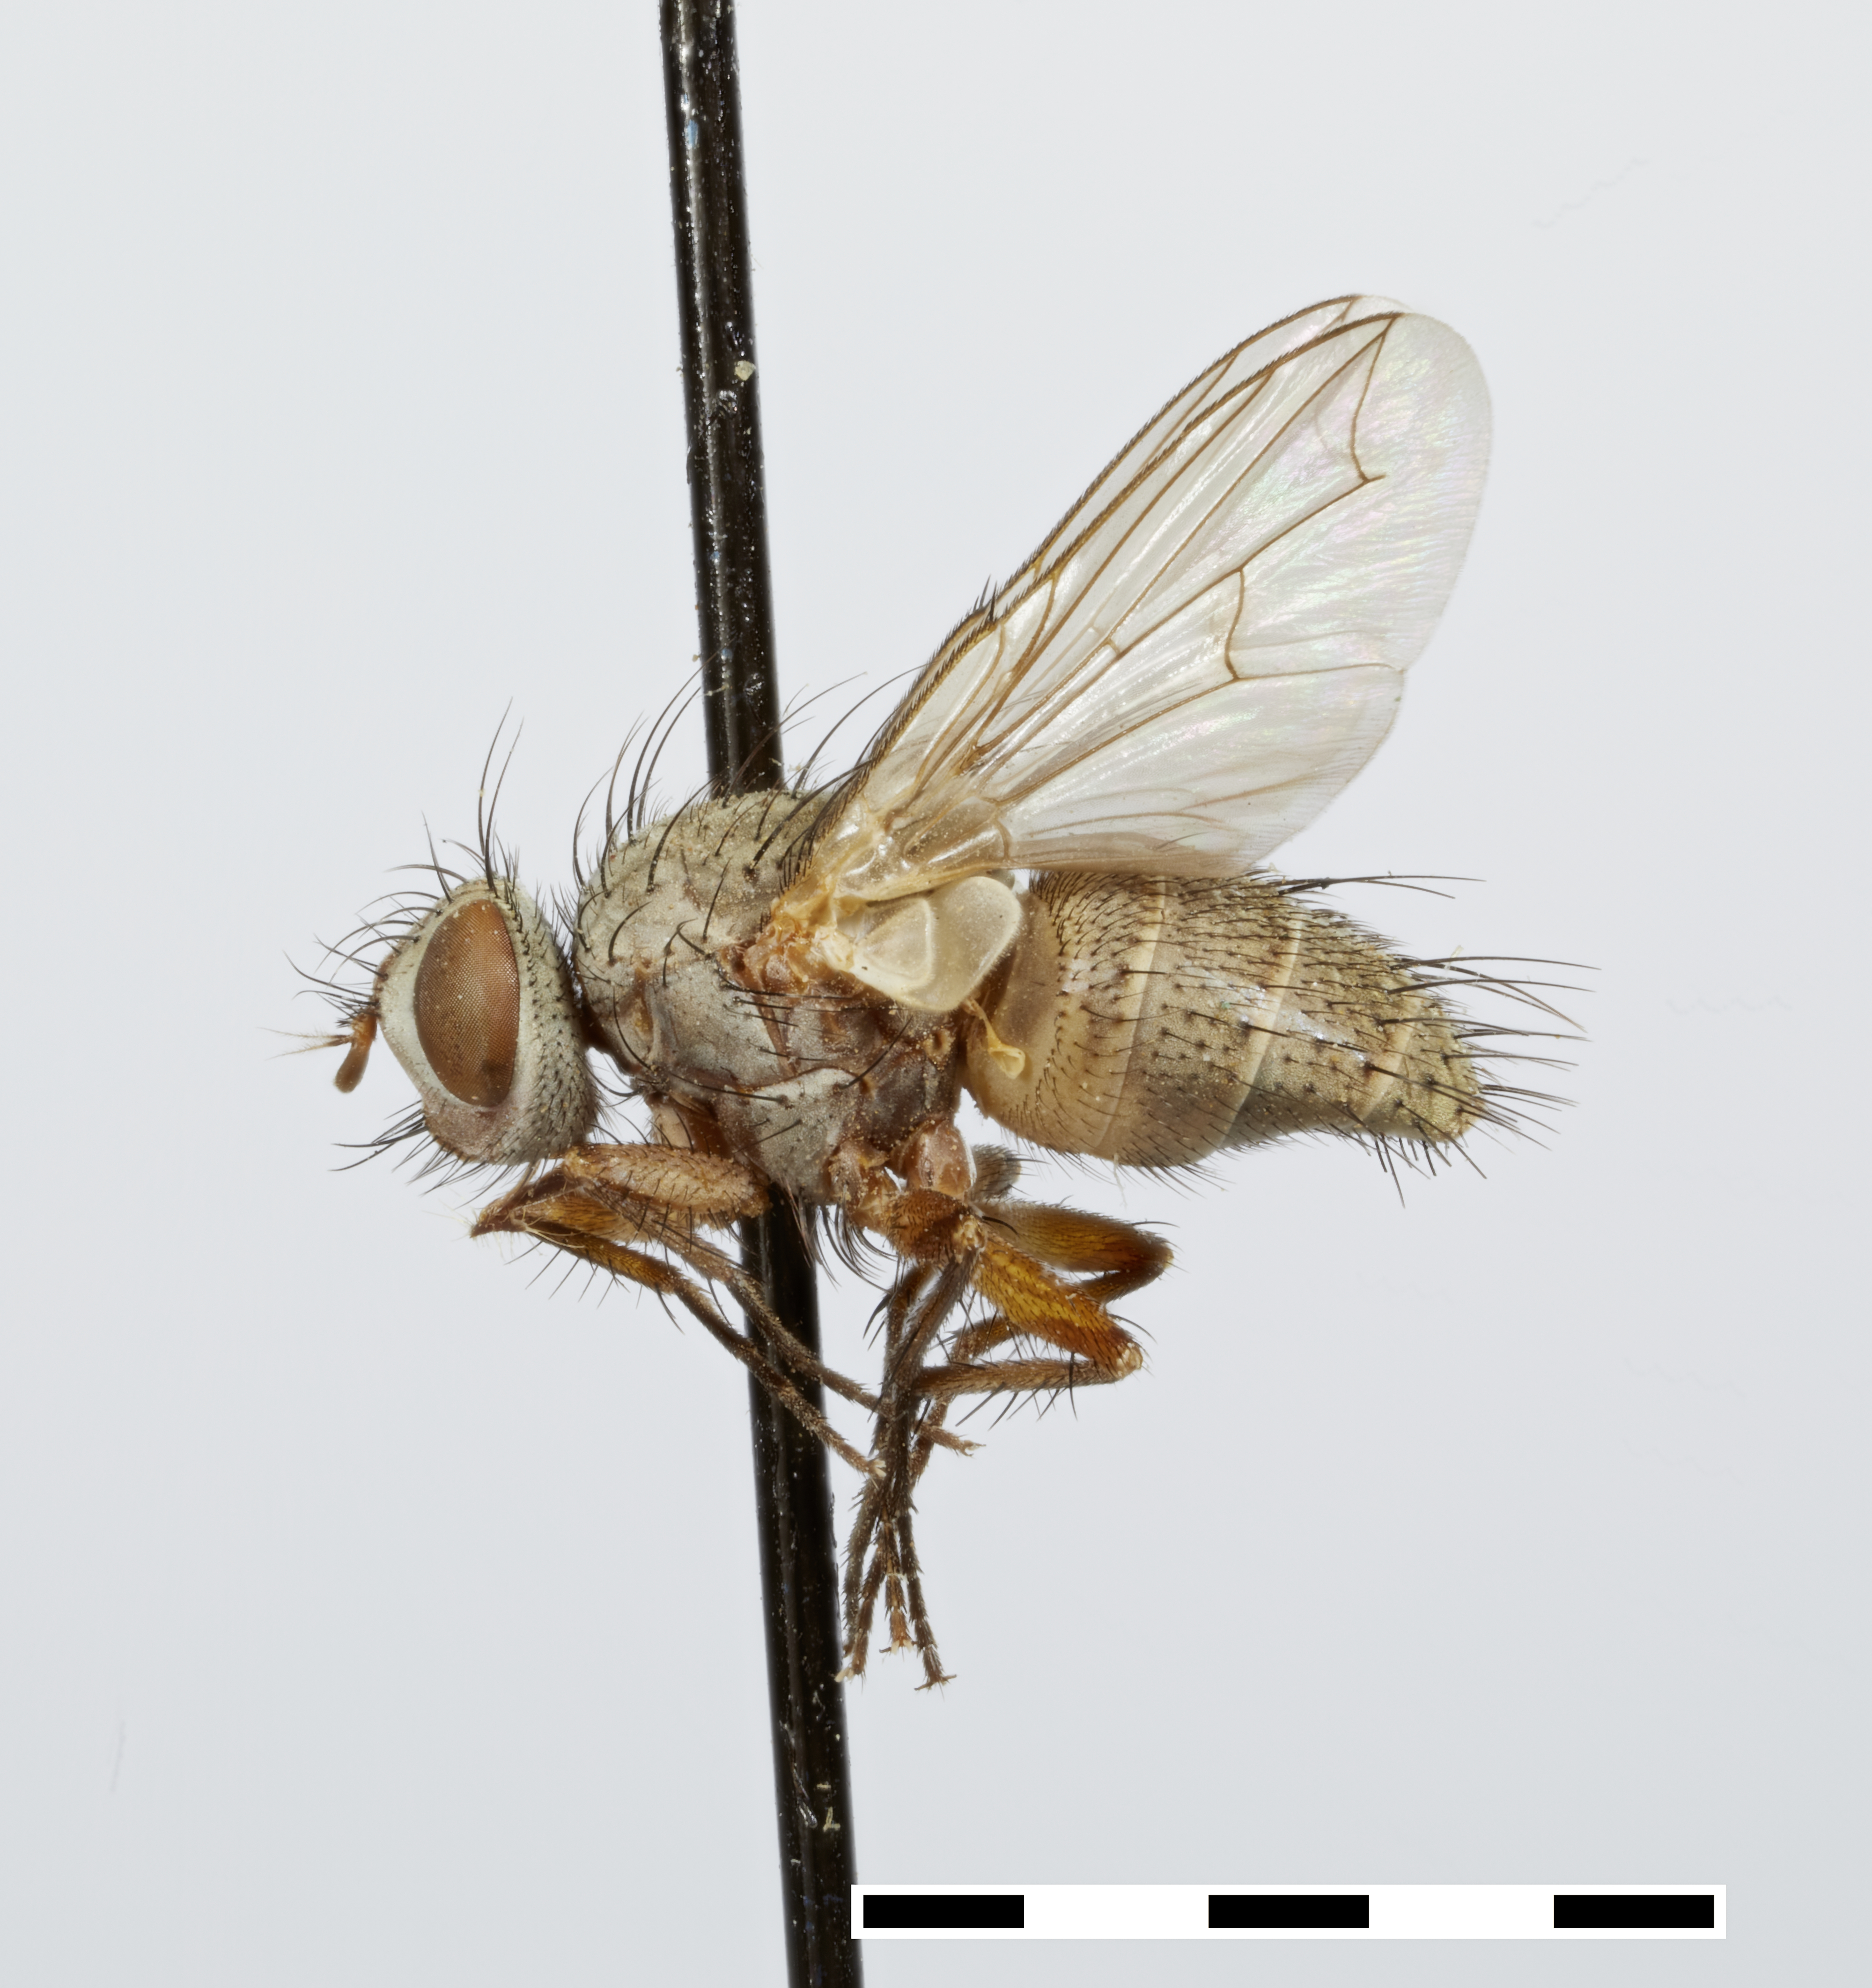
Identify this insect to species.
Aglummyia percinerea
